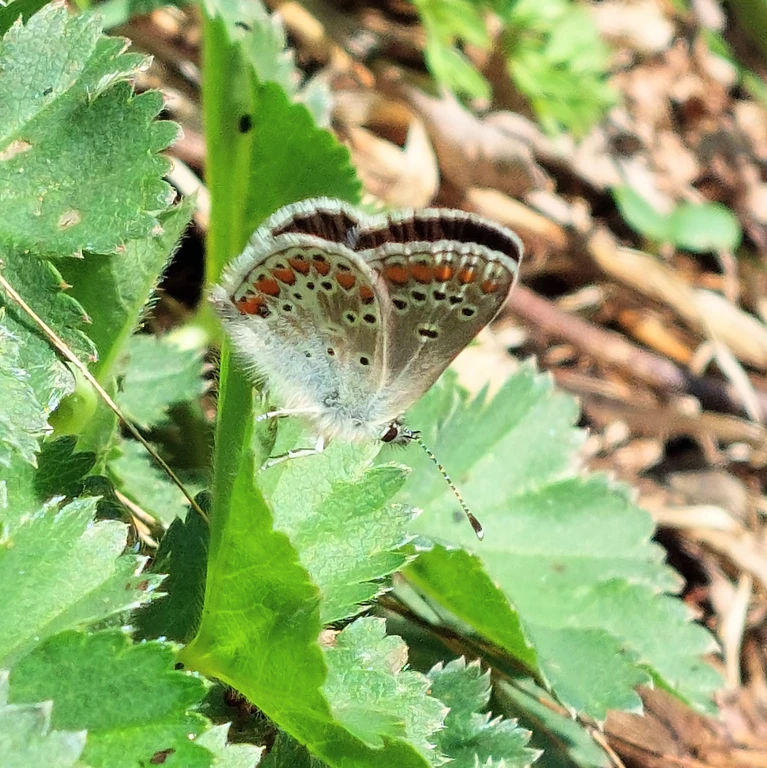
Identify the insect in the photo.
Aricia agestis/artaxerxes
